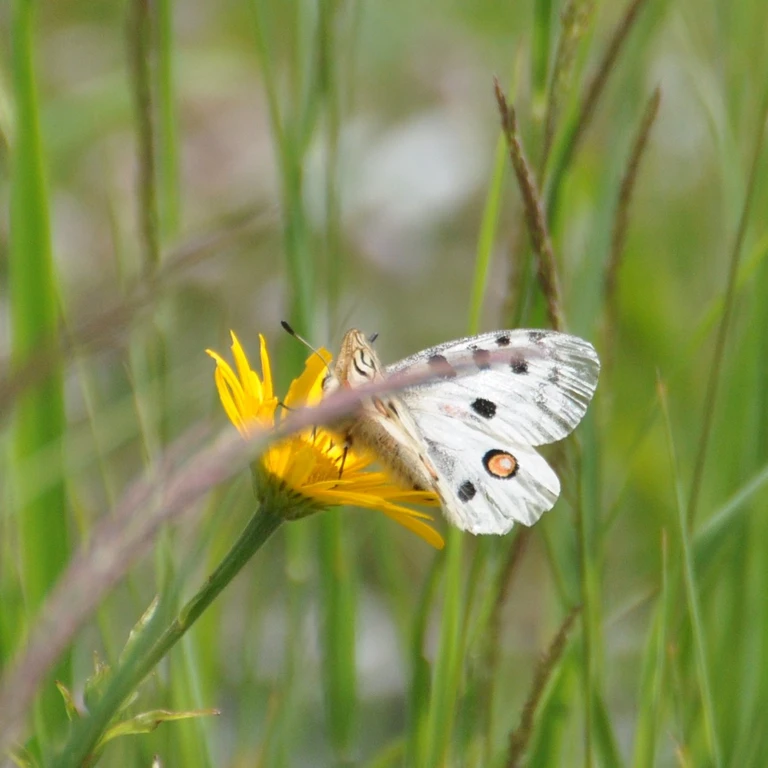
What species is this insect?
Parnassius apollo
